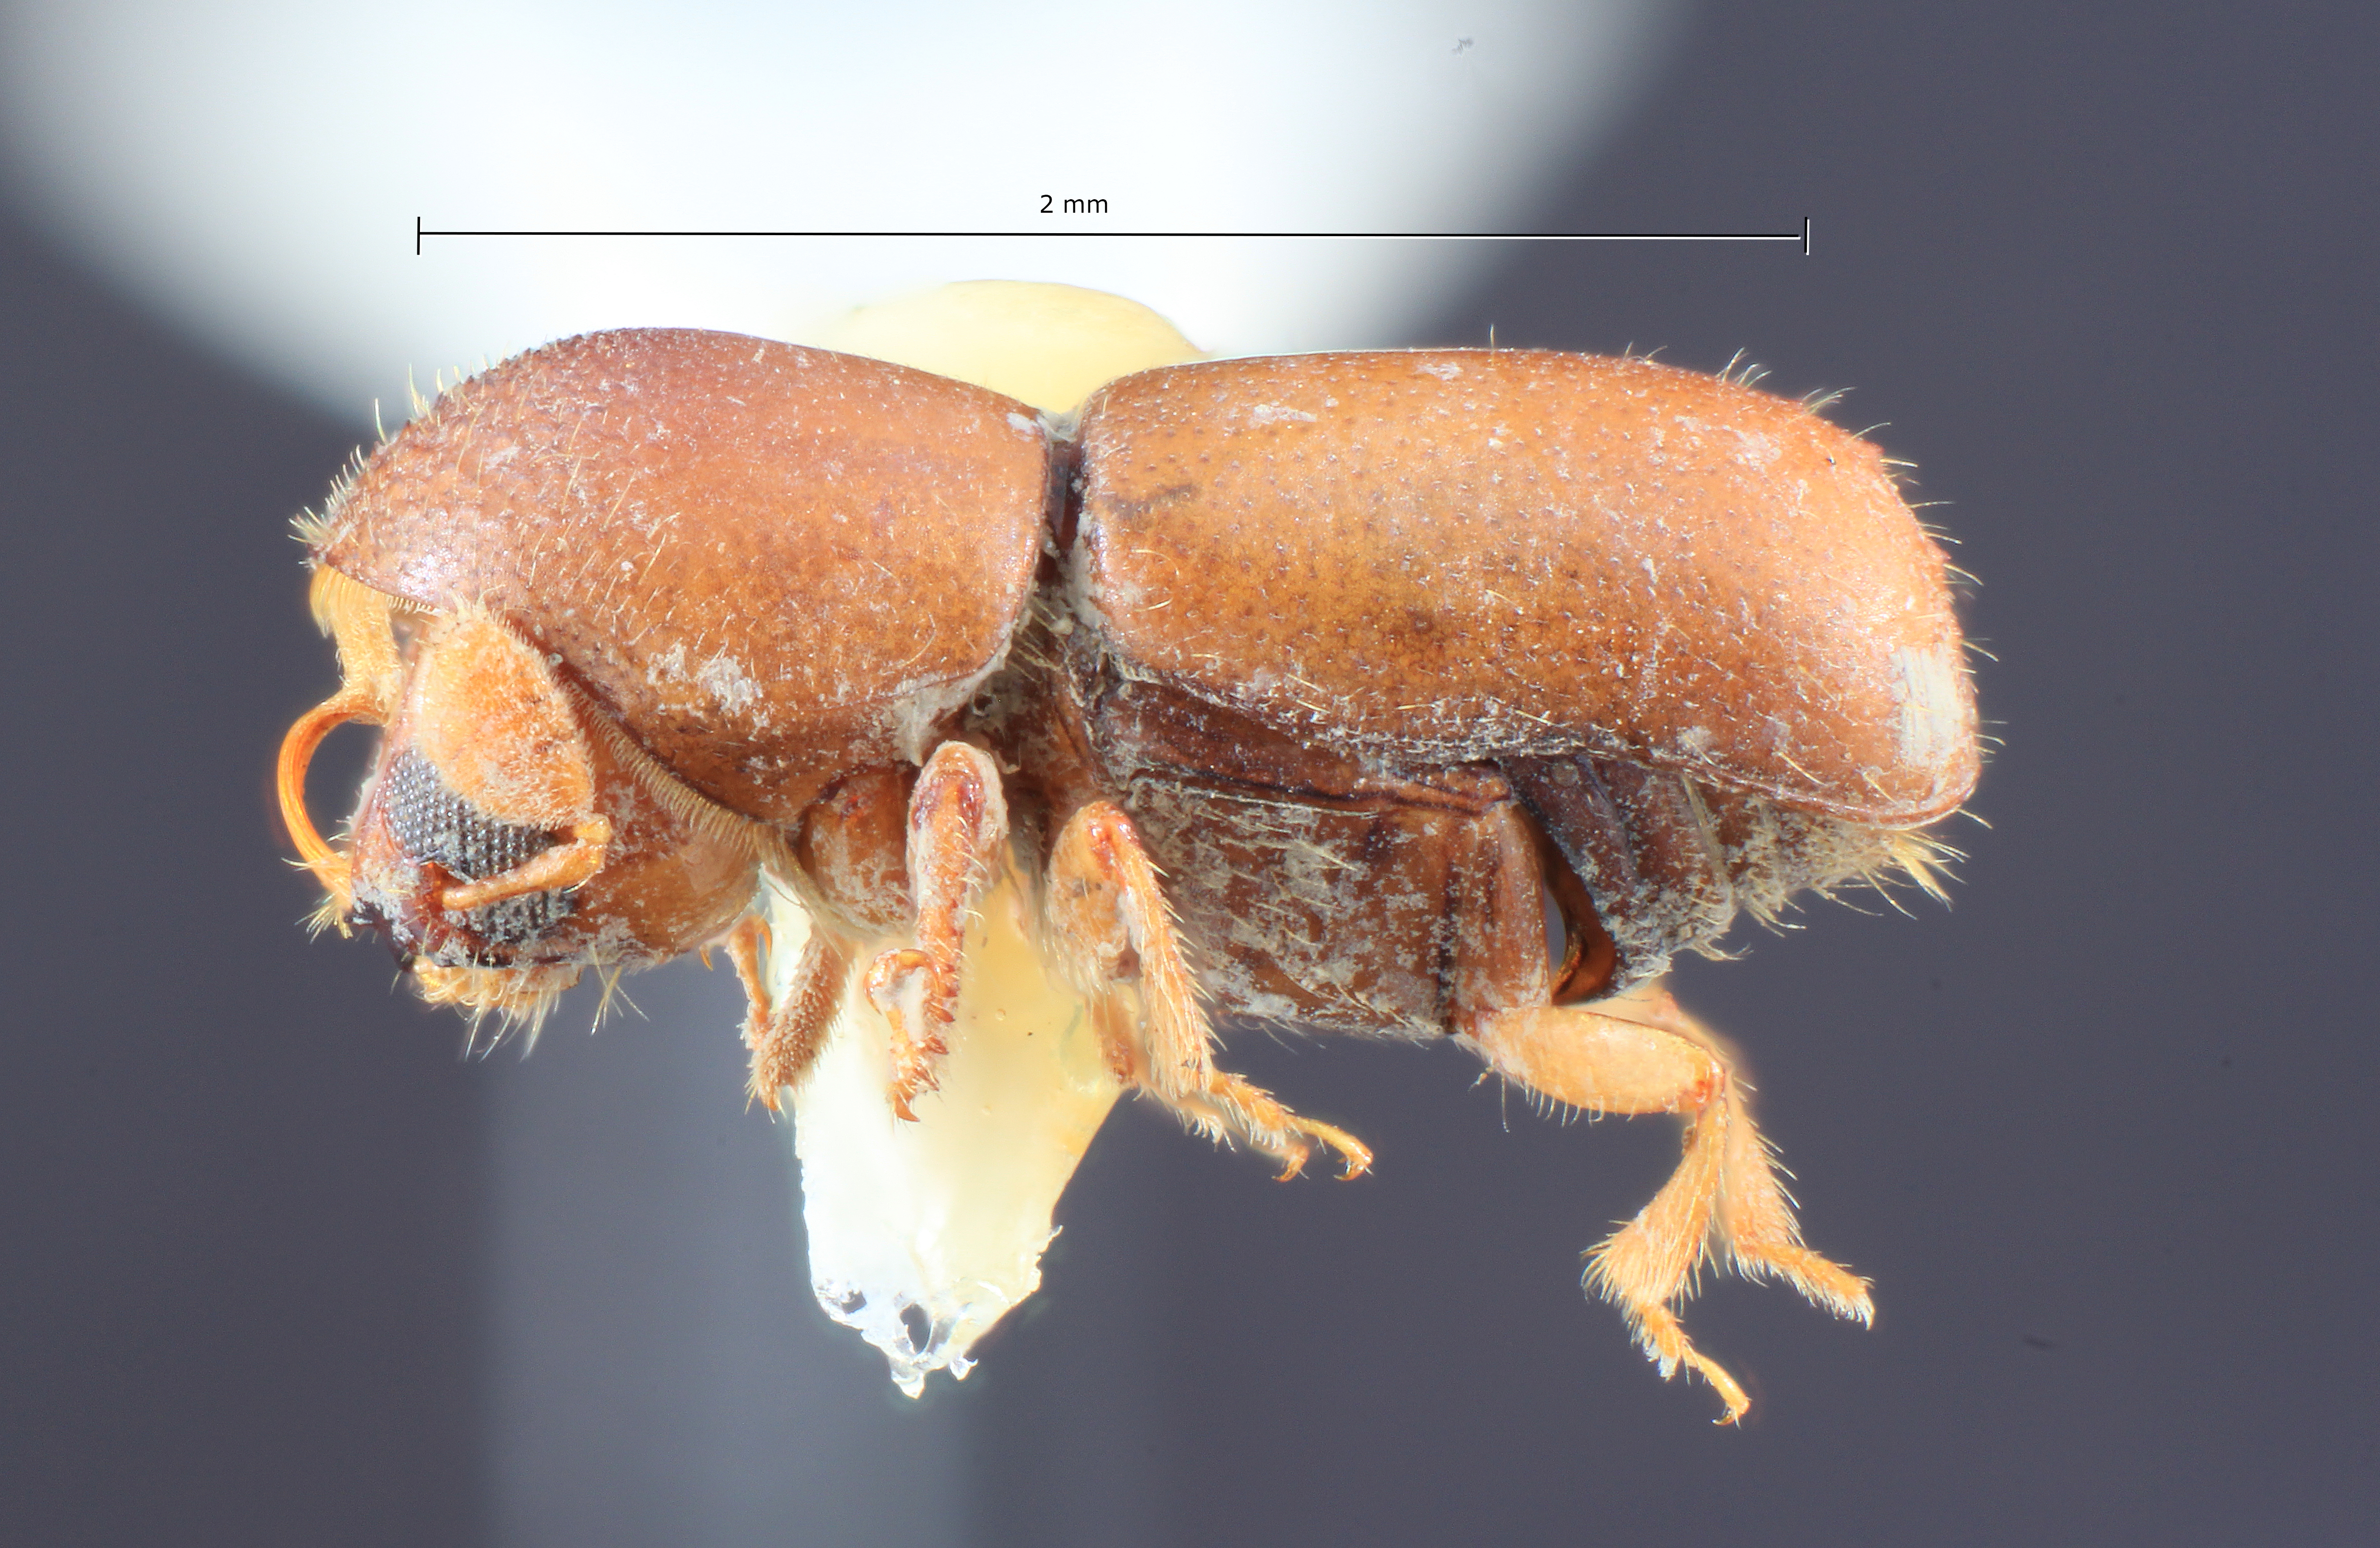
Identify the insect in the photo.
Corthylocurus reticulatus
